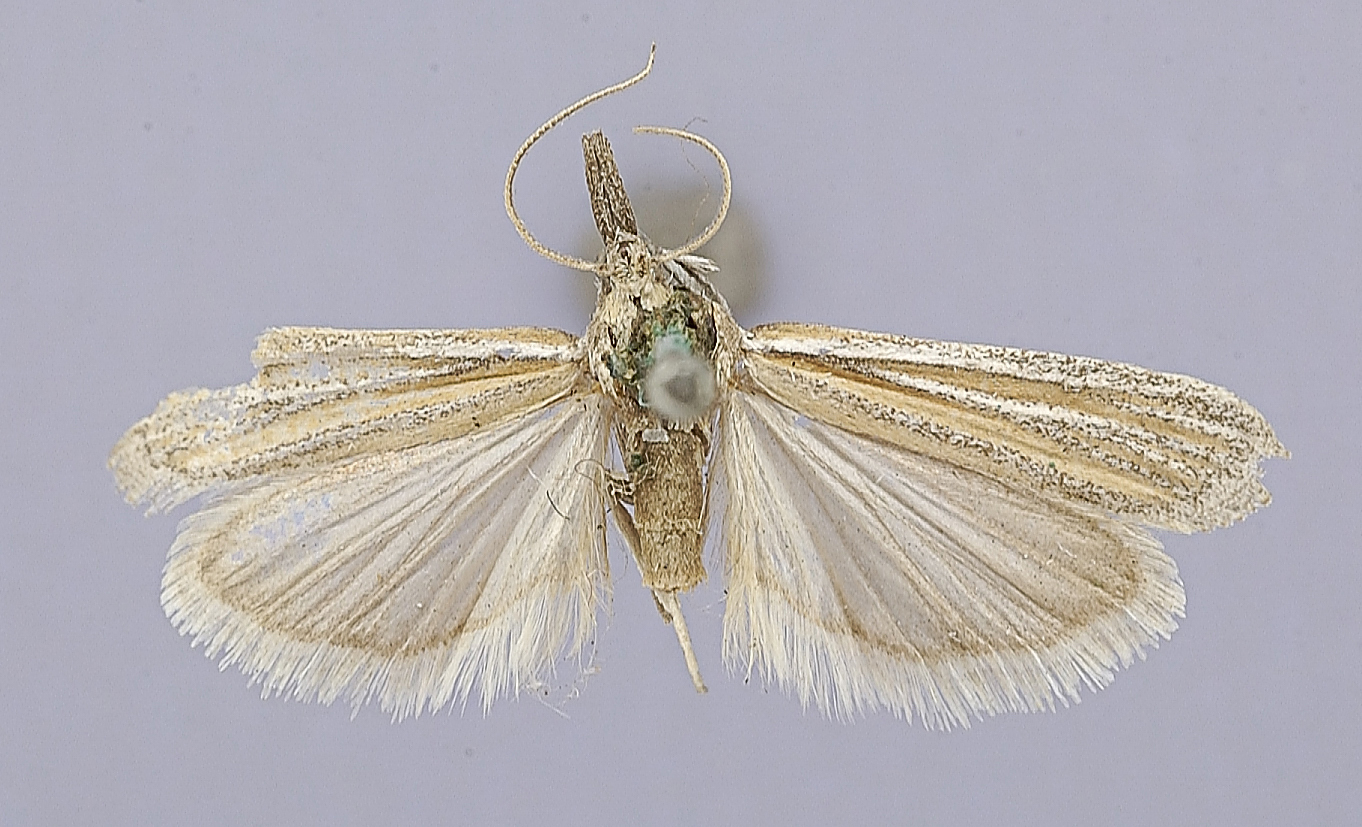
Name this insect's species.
Bandera cupidinella
